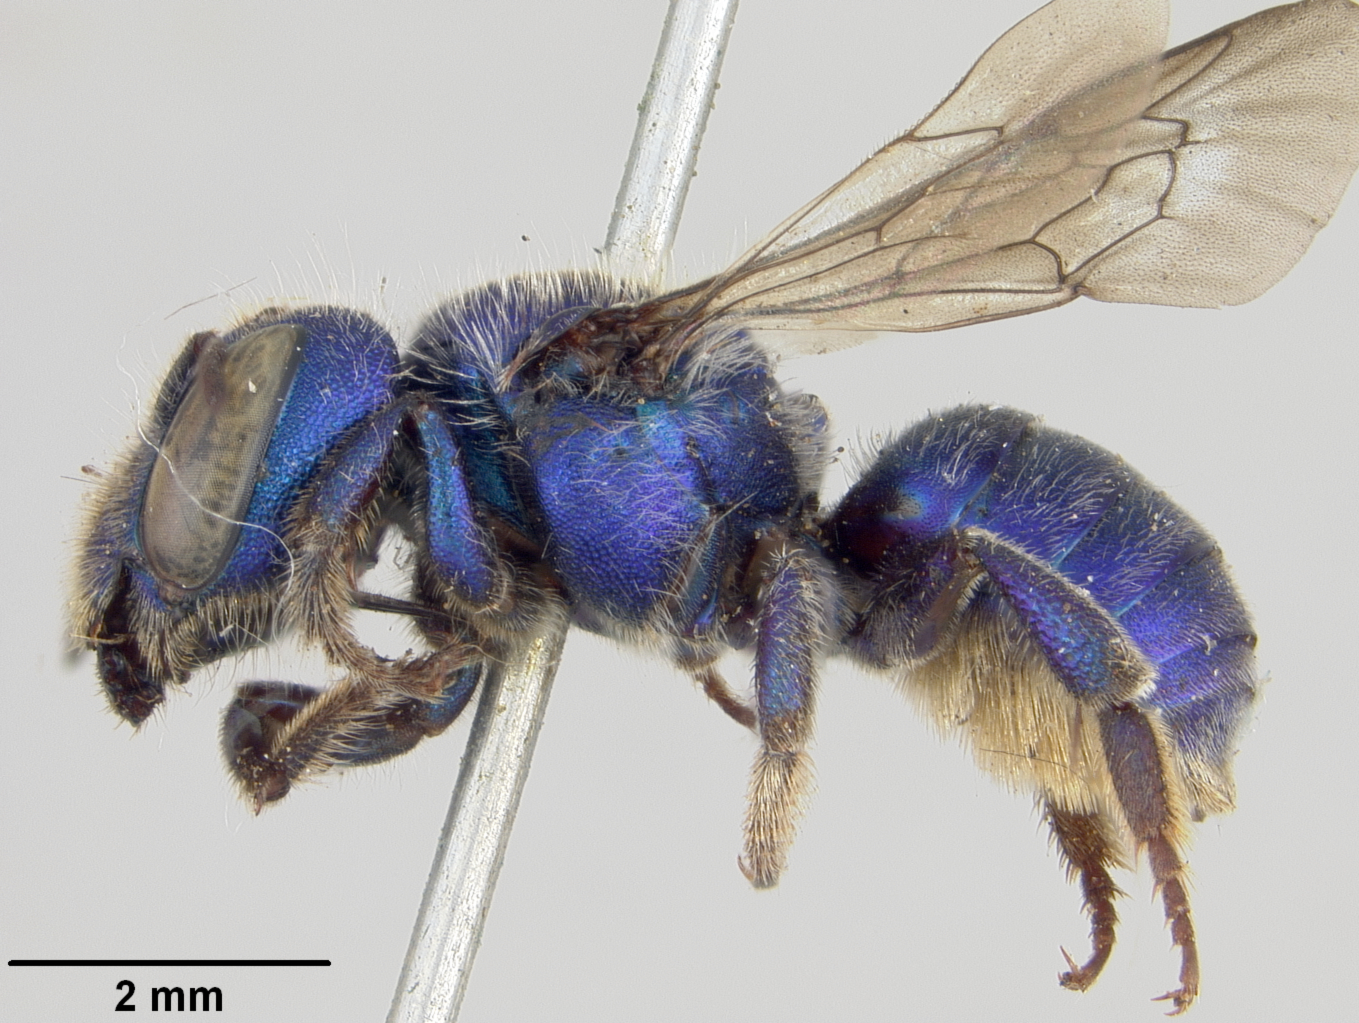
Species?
Osmia granulosa
